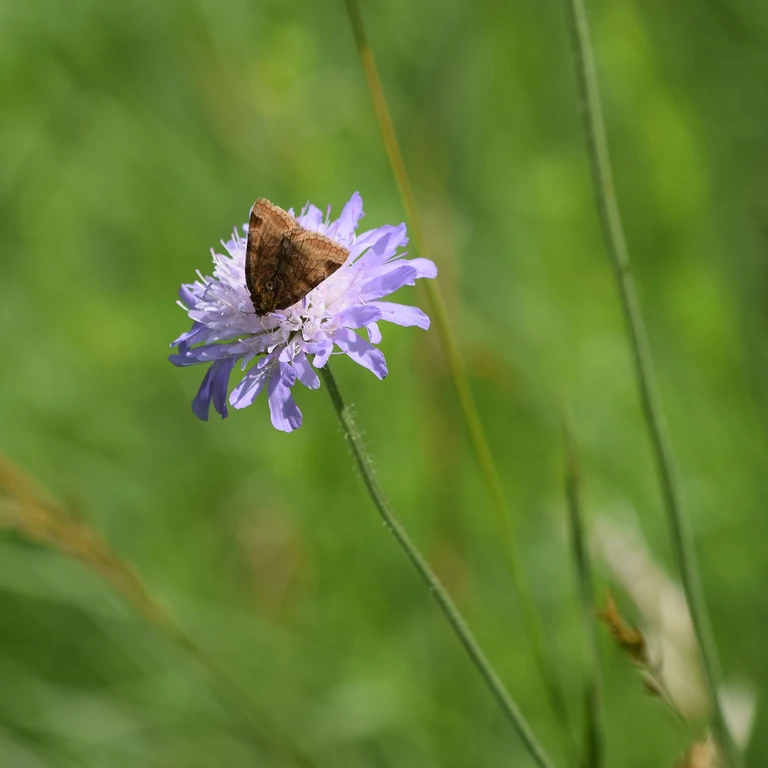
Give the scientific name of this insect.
Euclidia glyphica
